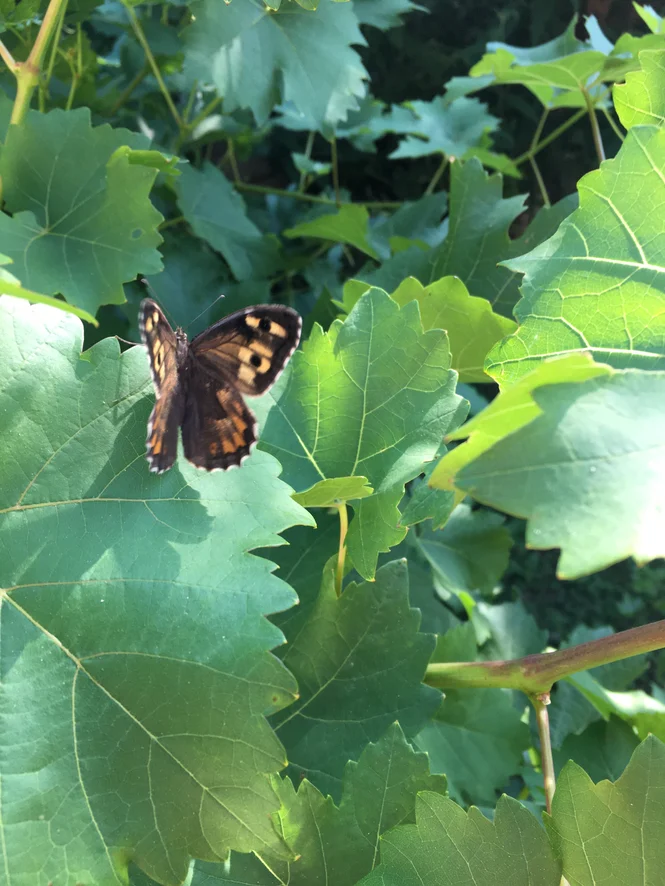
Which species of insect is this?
Hipparchia semele
